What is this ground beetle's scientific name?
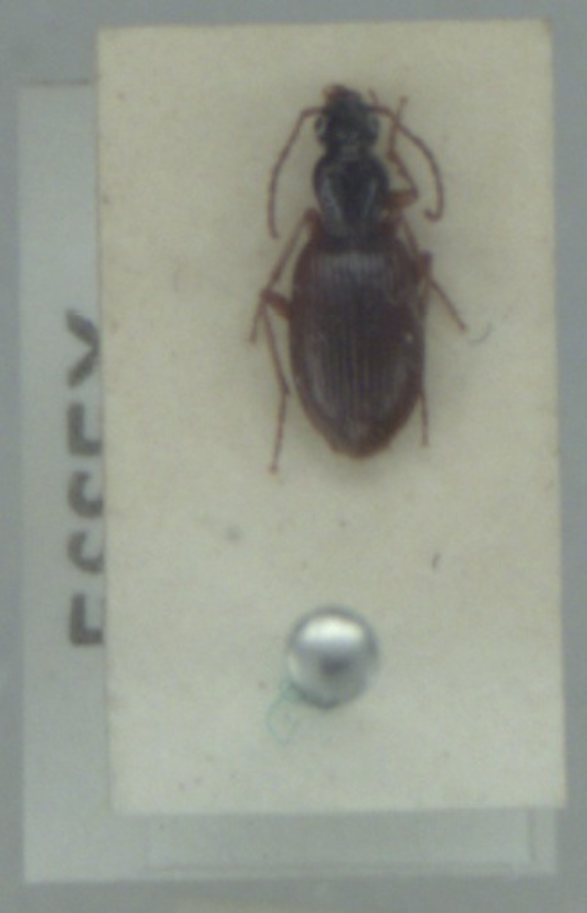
Oxypselaphus obscurus
